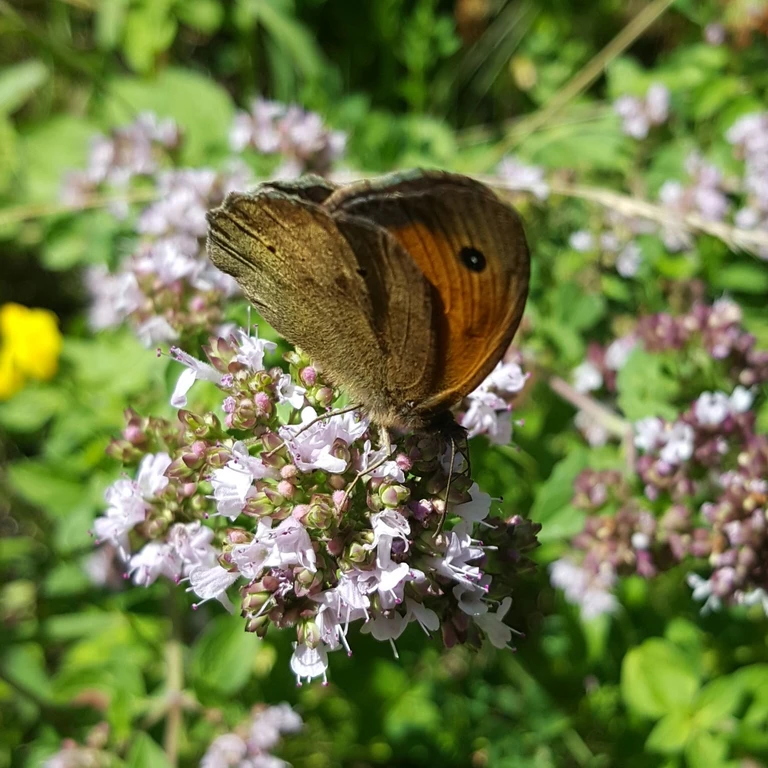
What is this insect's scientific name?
Maniola jurtina
